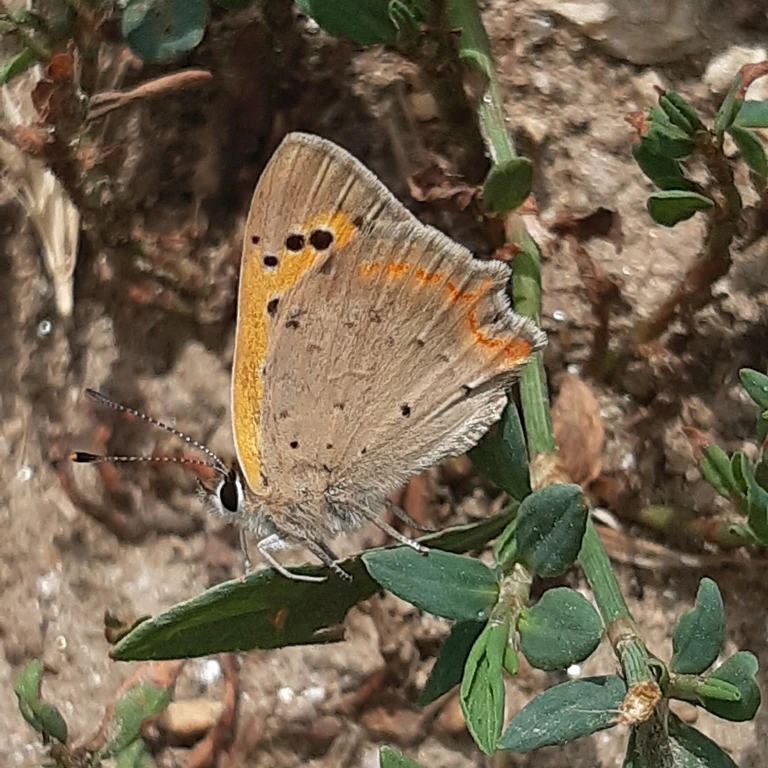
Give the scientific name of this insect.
Lycaena phlaeas
